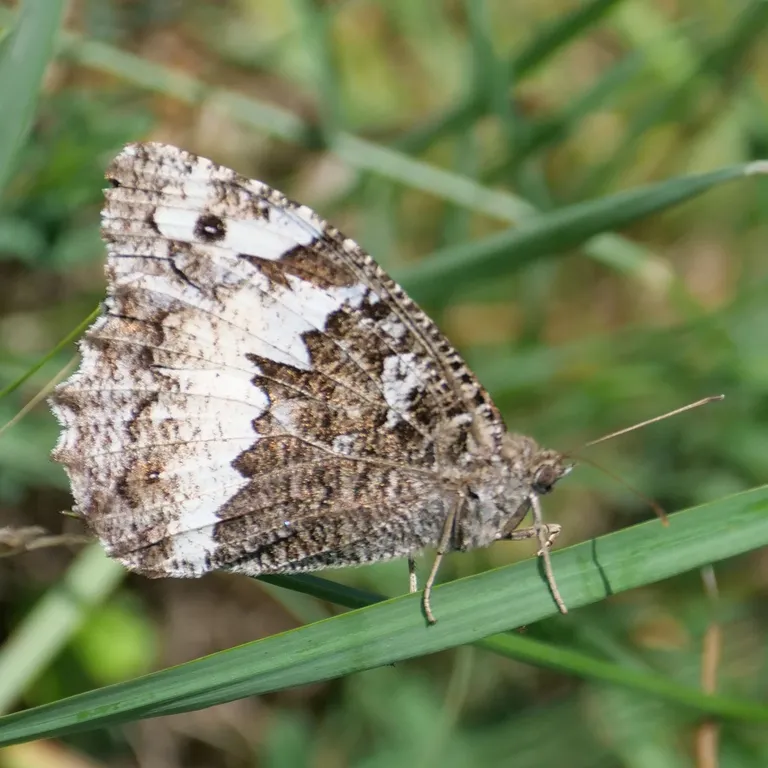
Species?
Brintesia circe
